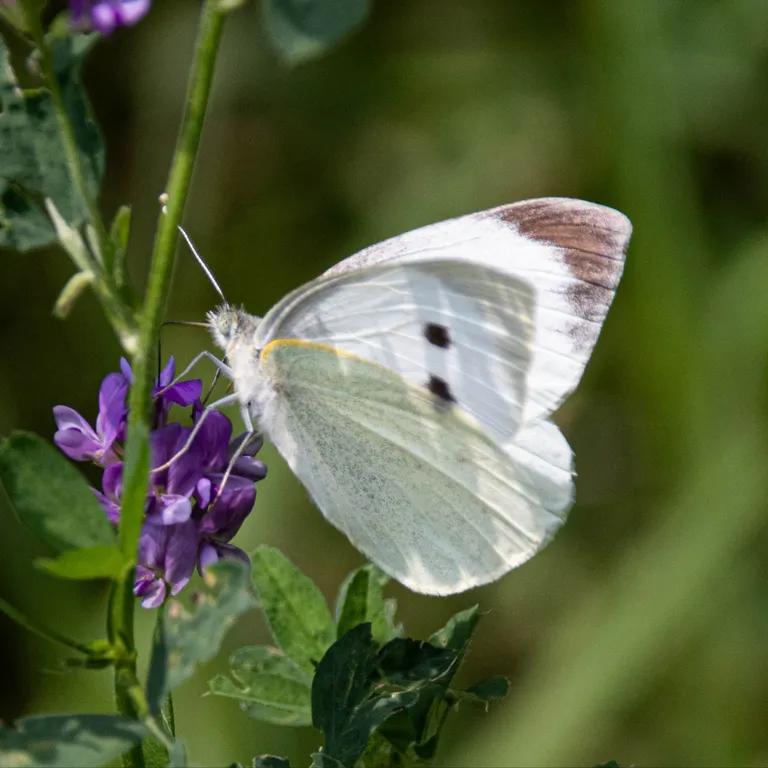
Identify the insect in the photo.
Pieris brassicae
